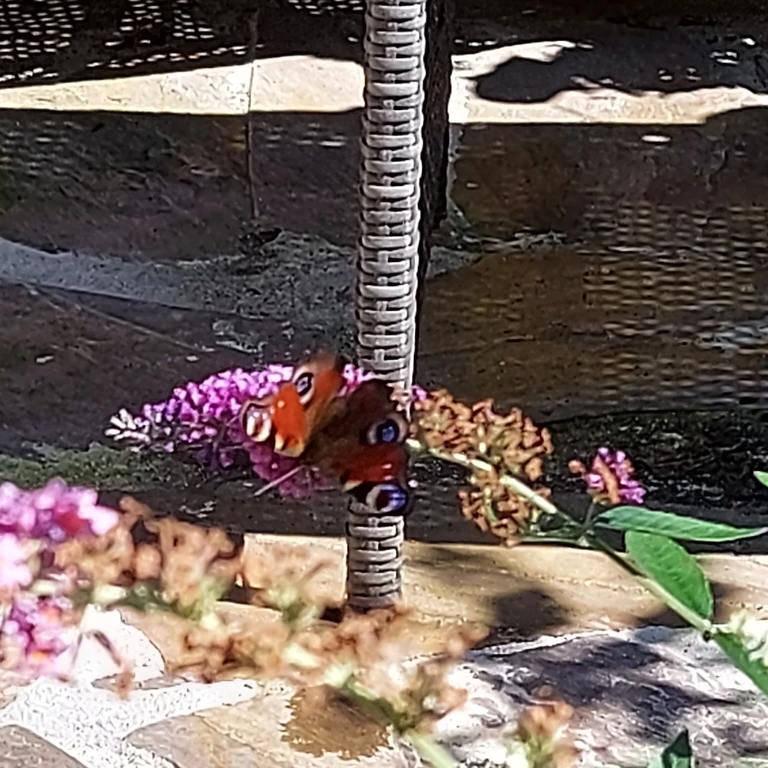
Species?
Aglais io
